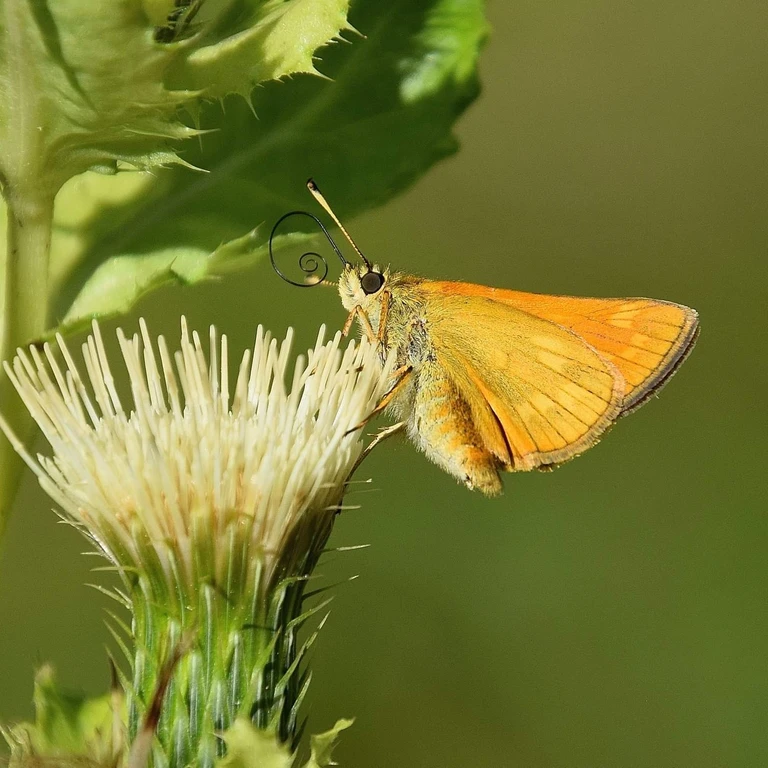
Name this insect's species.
Ochlodes sylvanus (also Ochlodes venata)
